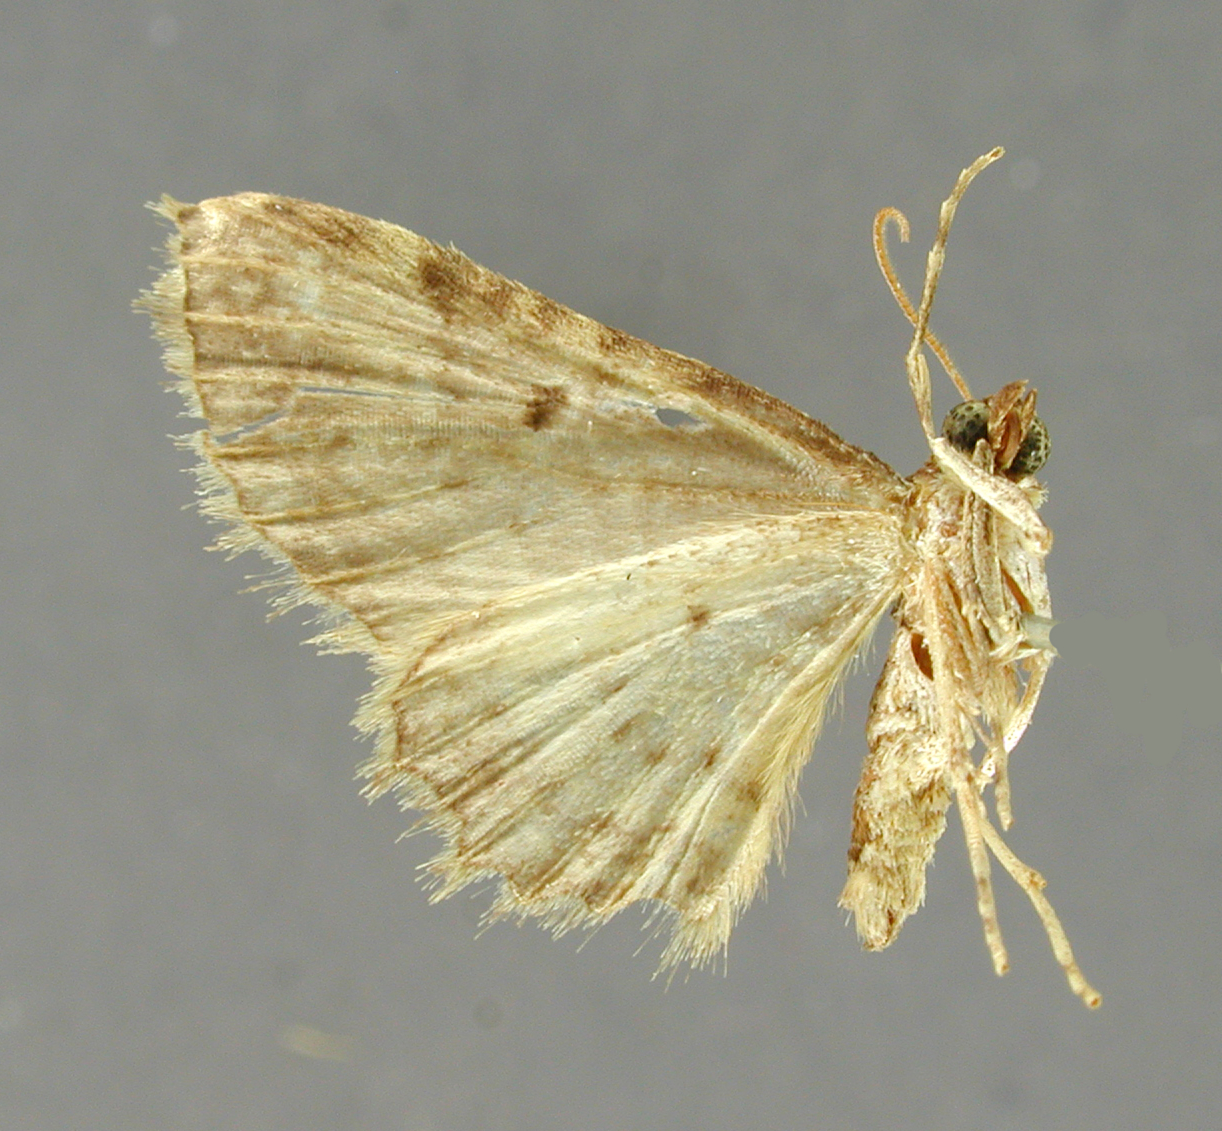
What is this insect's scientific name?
Coenocalpe marmorata
